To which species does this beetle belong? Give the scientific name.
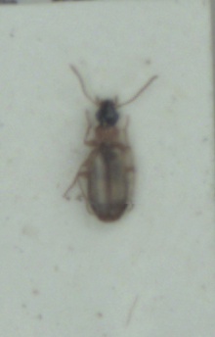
Philorhizus melanocephalus
